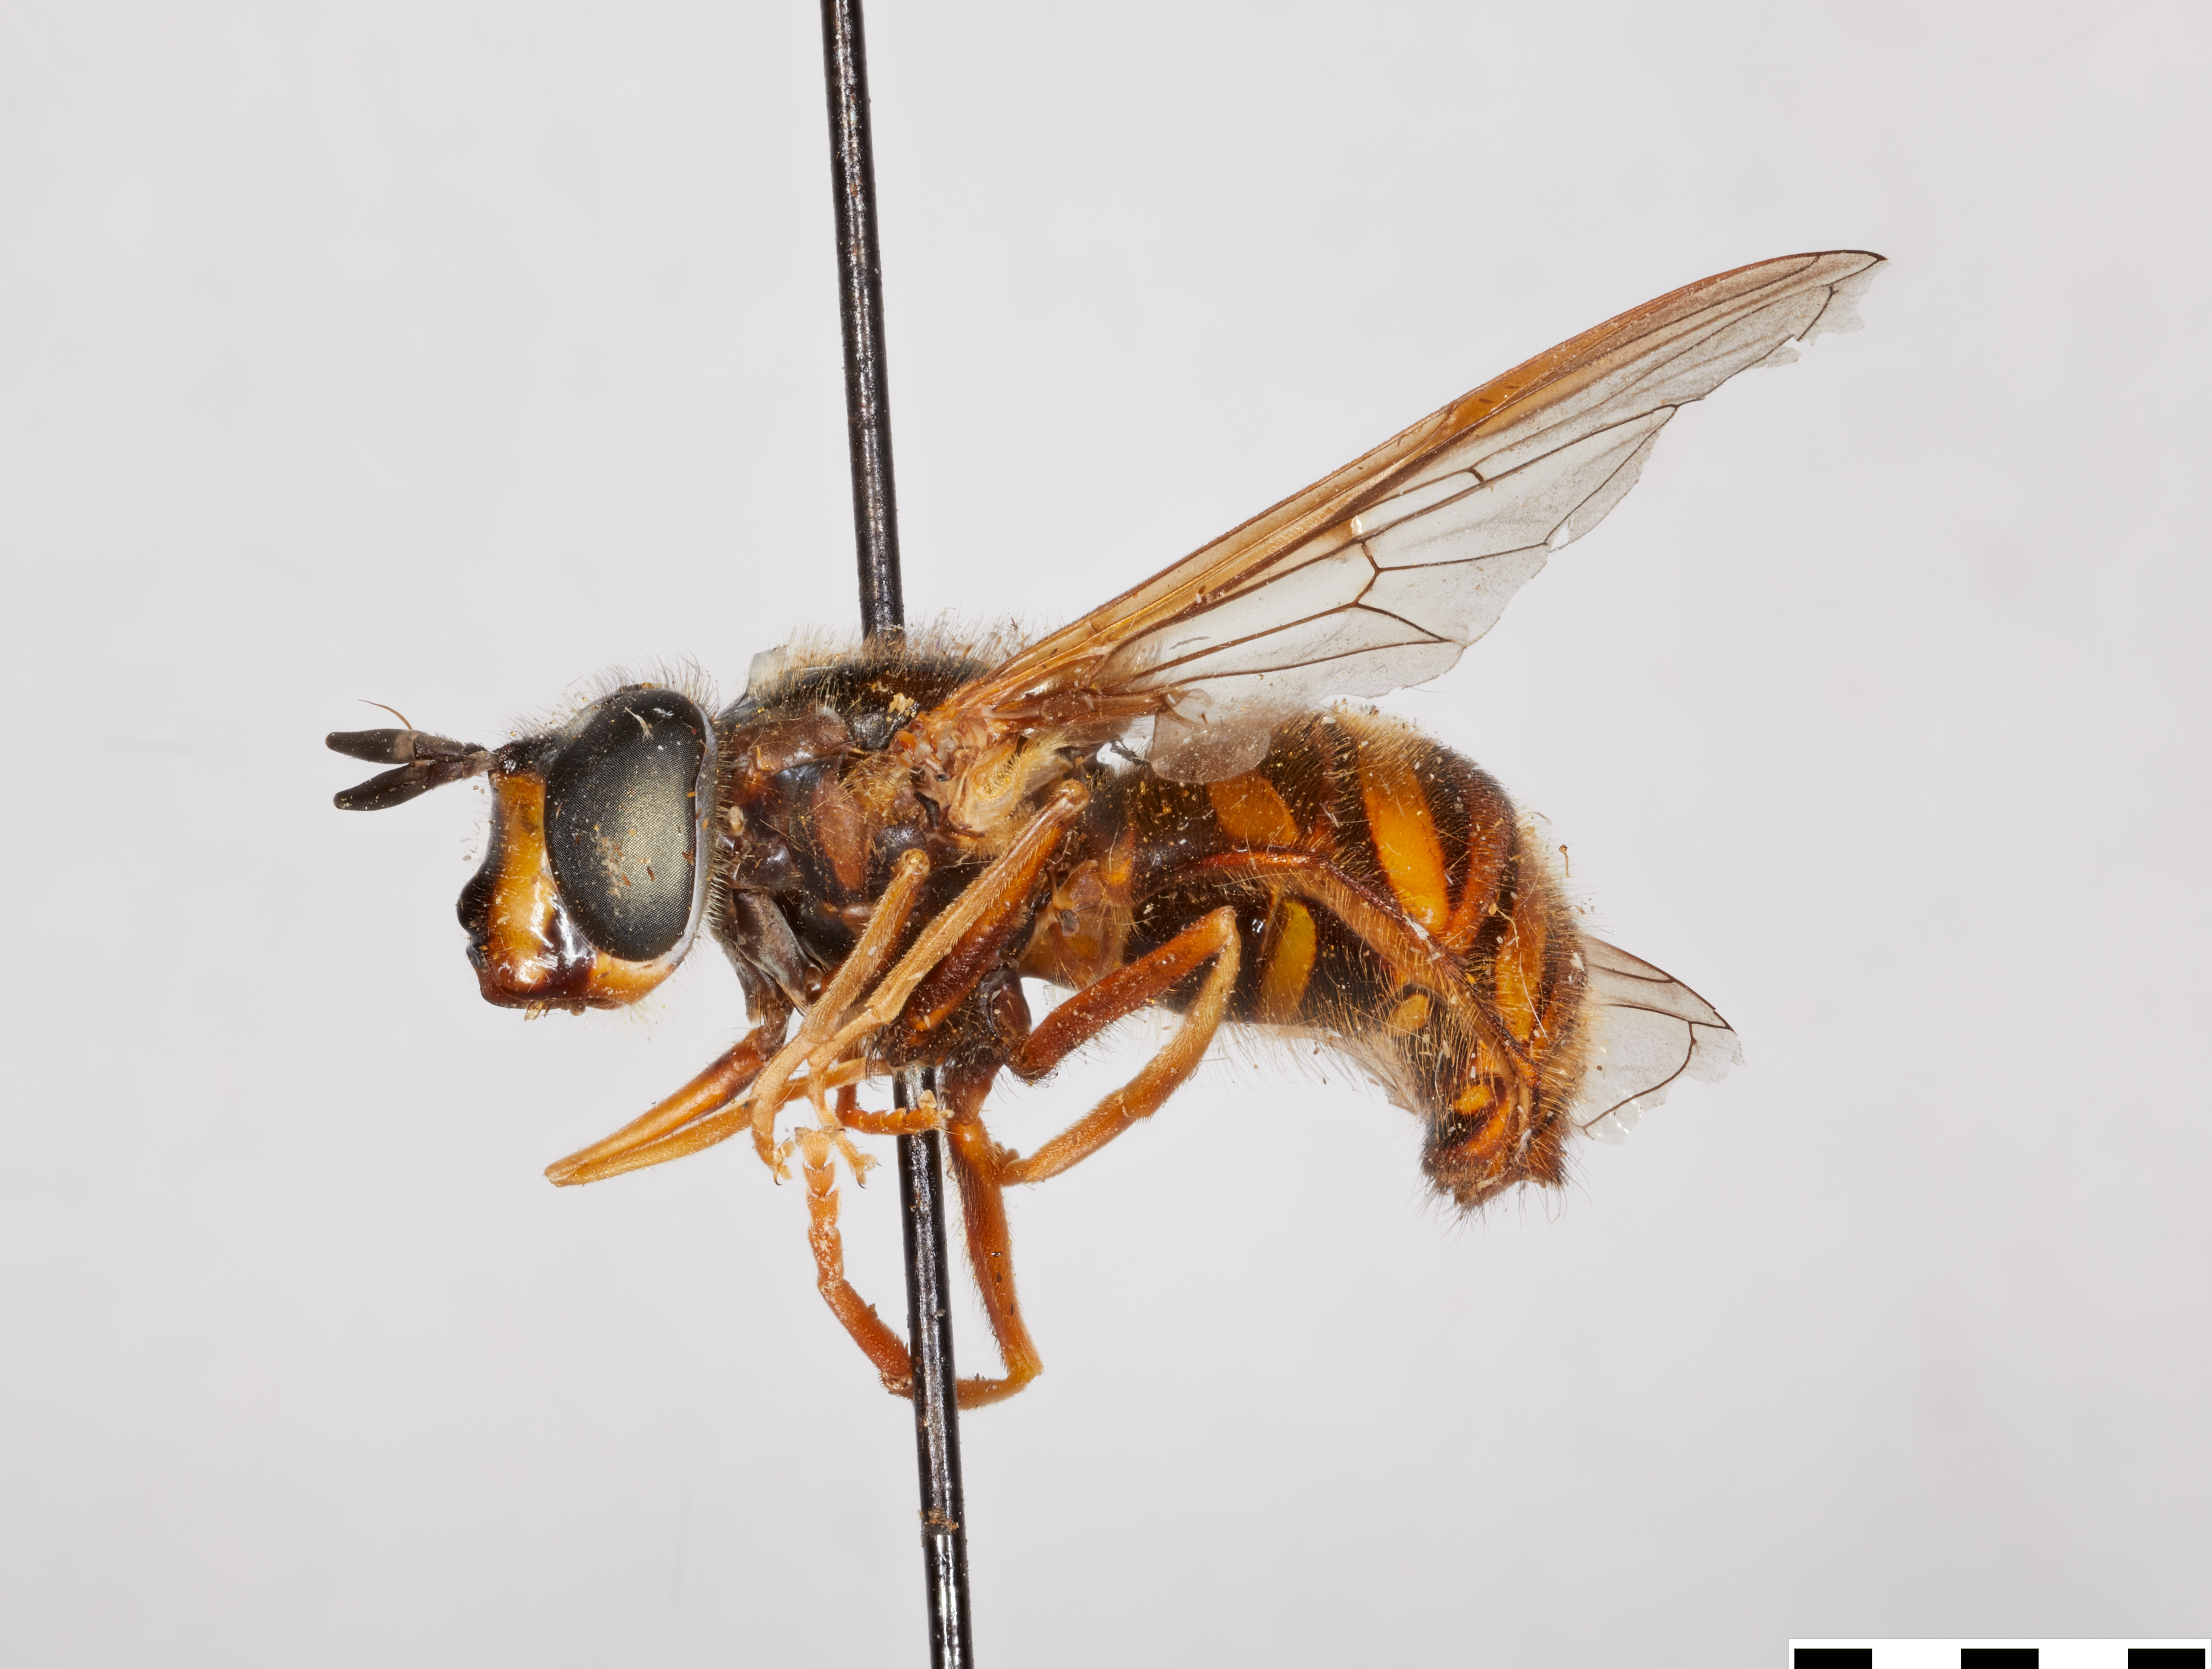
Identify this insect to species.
Chrysotoxum tartar
